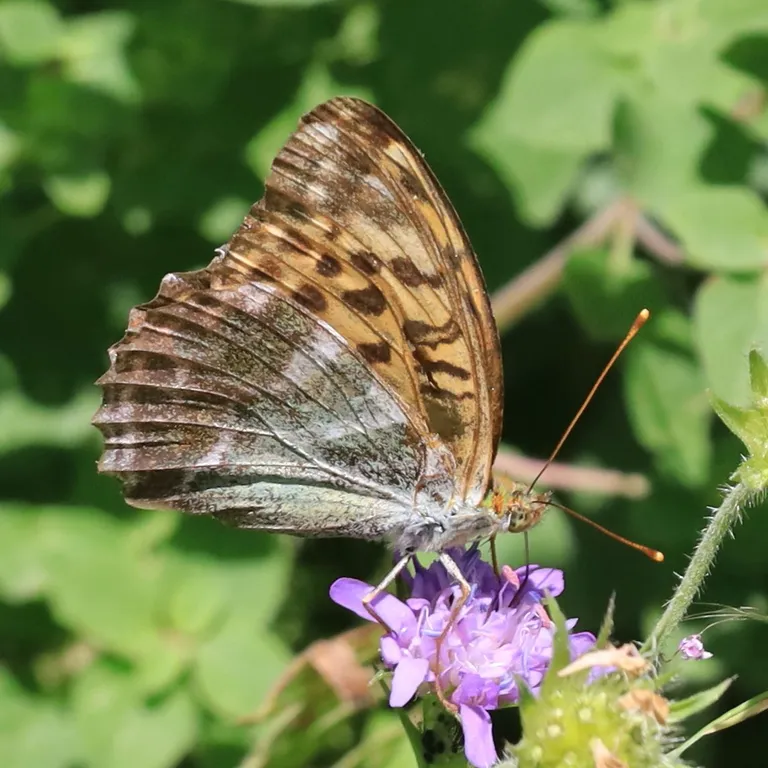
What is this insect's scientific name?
Argynnis paphia
